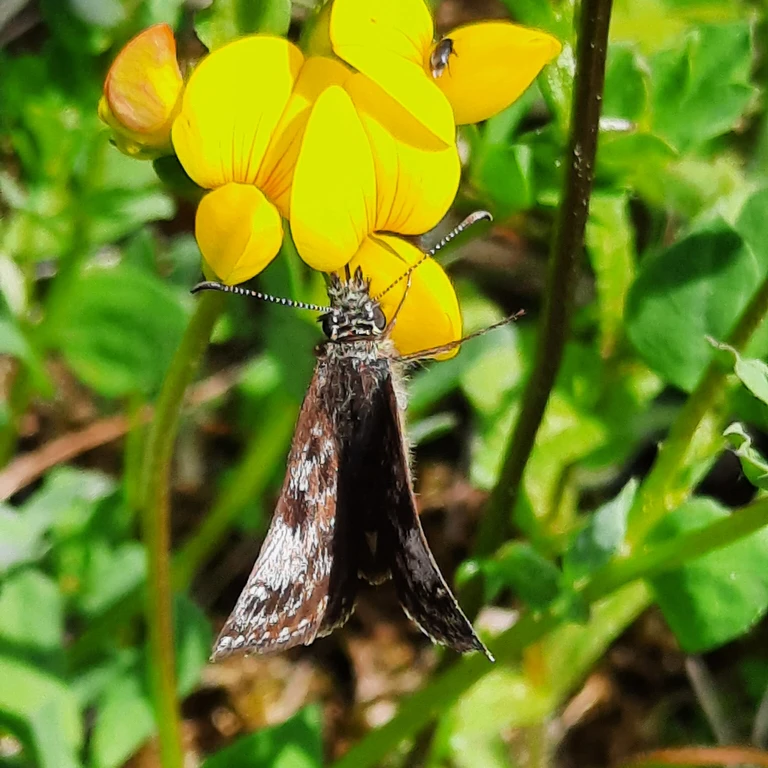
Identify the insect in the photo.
Erynnis tages
